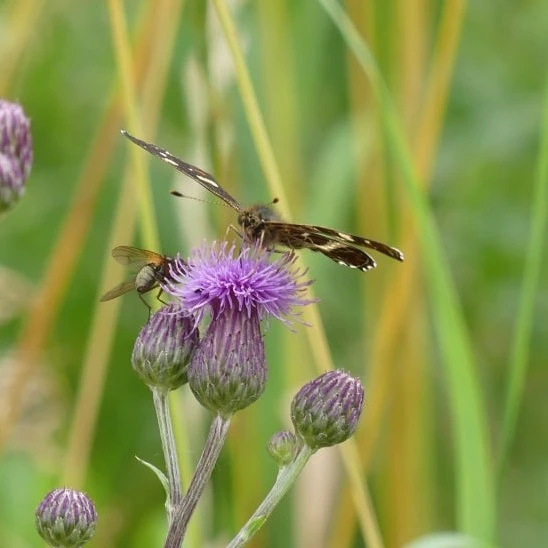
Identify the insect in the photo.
Araschnia levana
